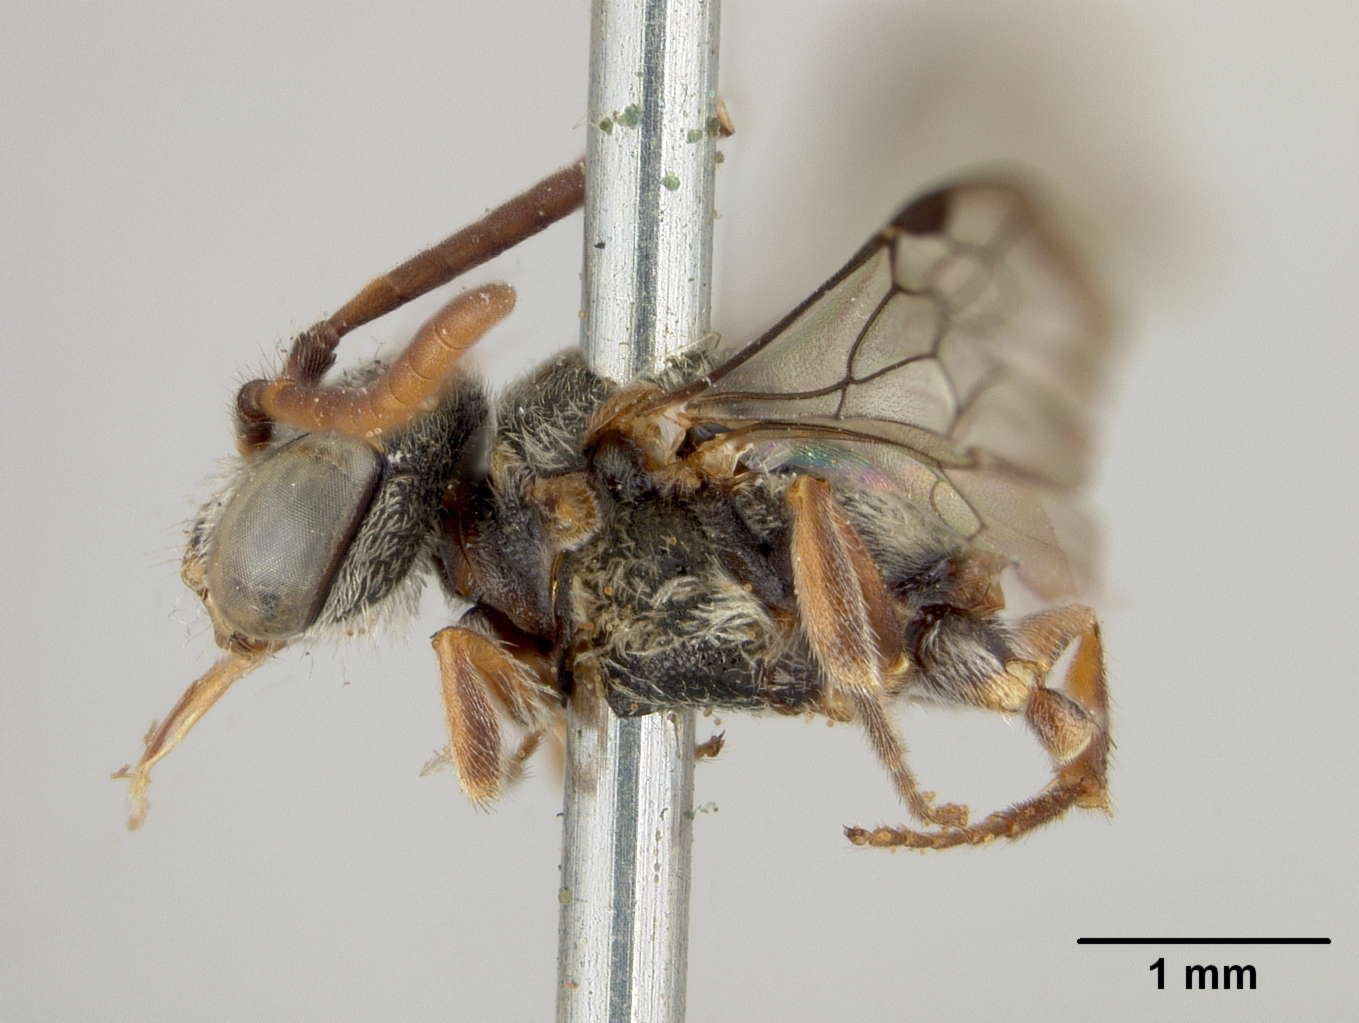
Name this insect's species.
Nomada elegantula
